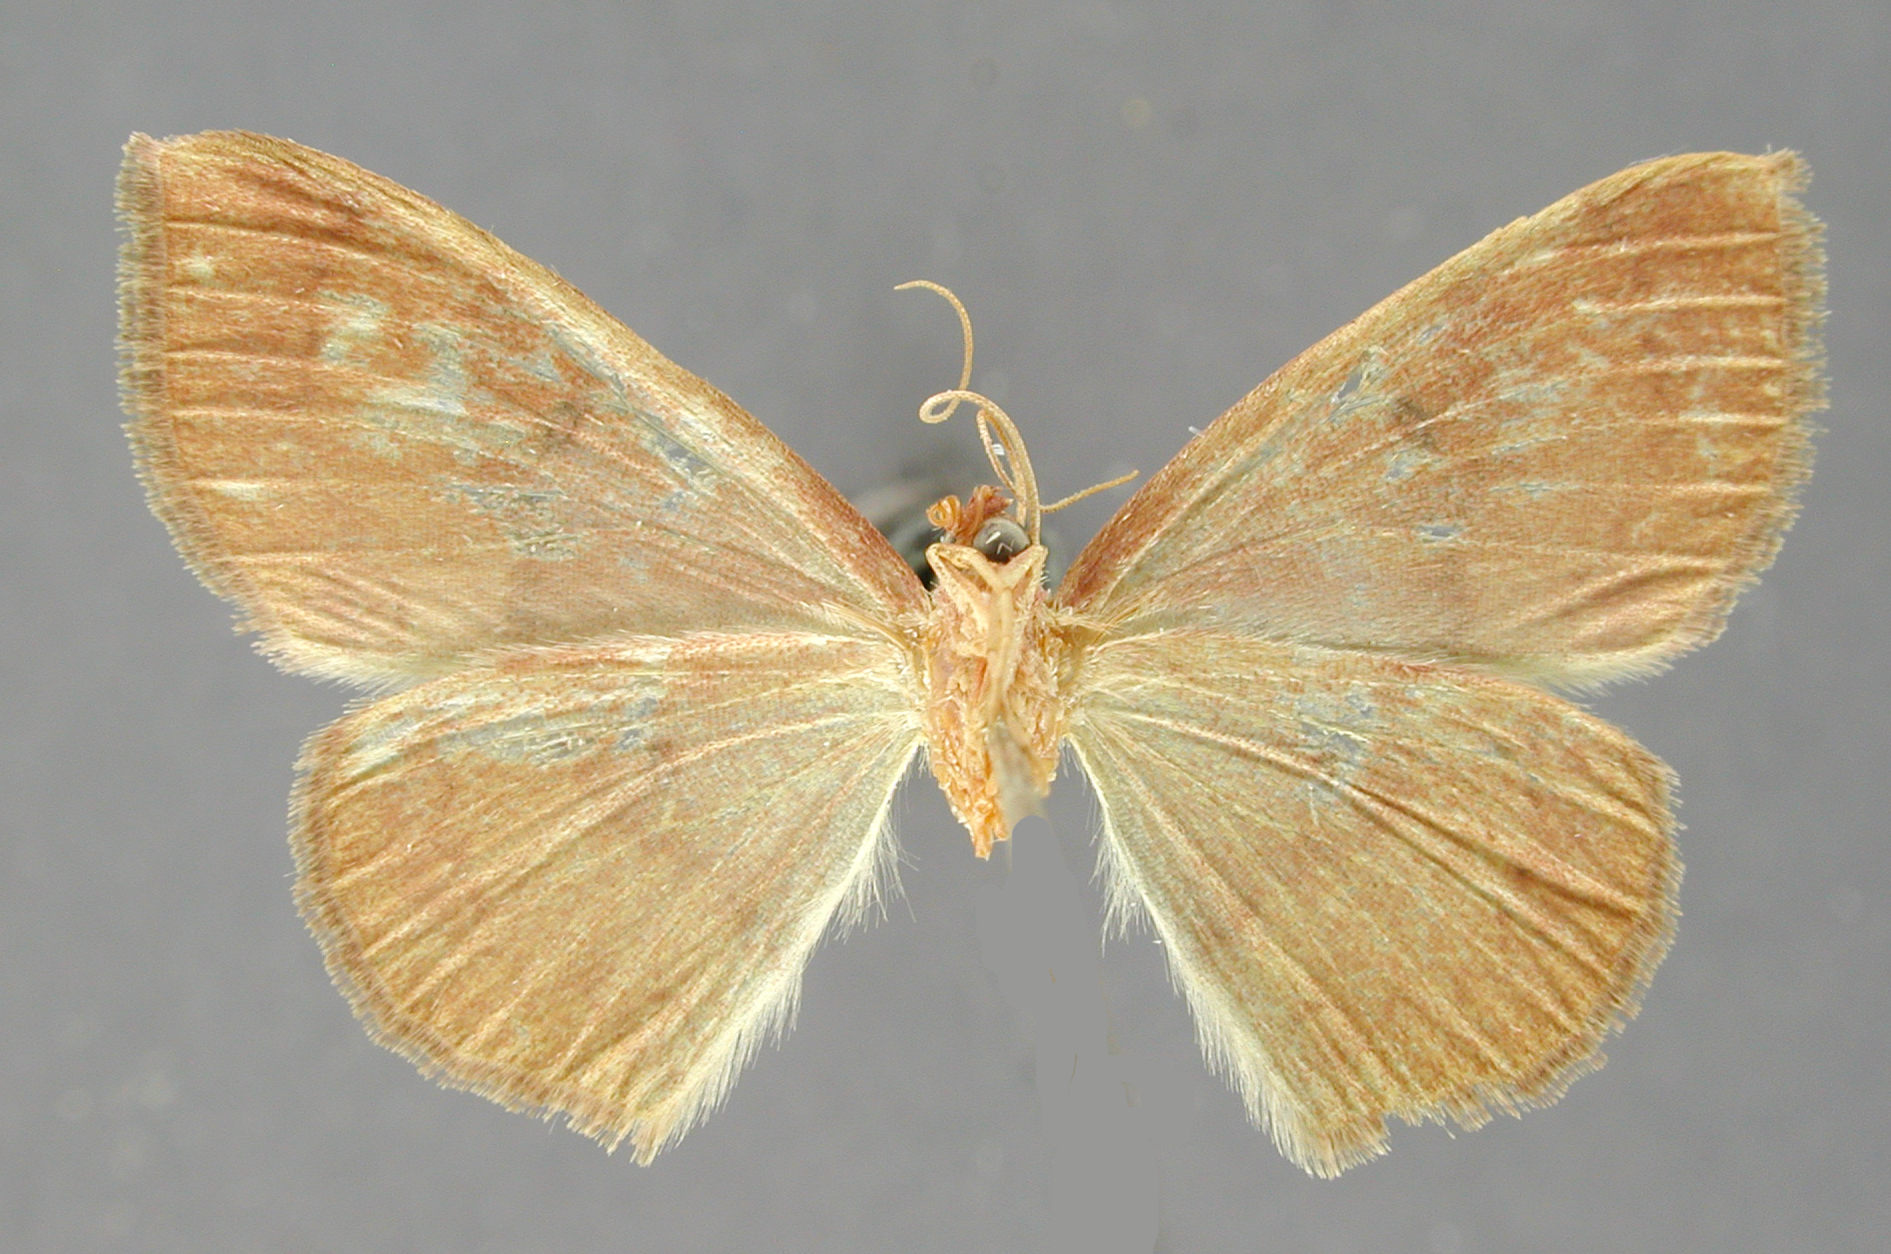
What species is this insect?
Cnemodes mizteca
